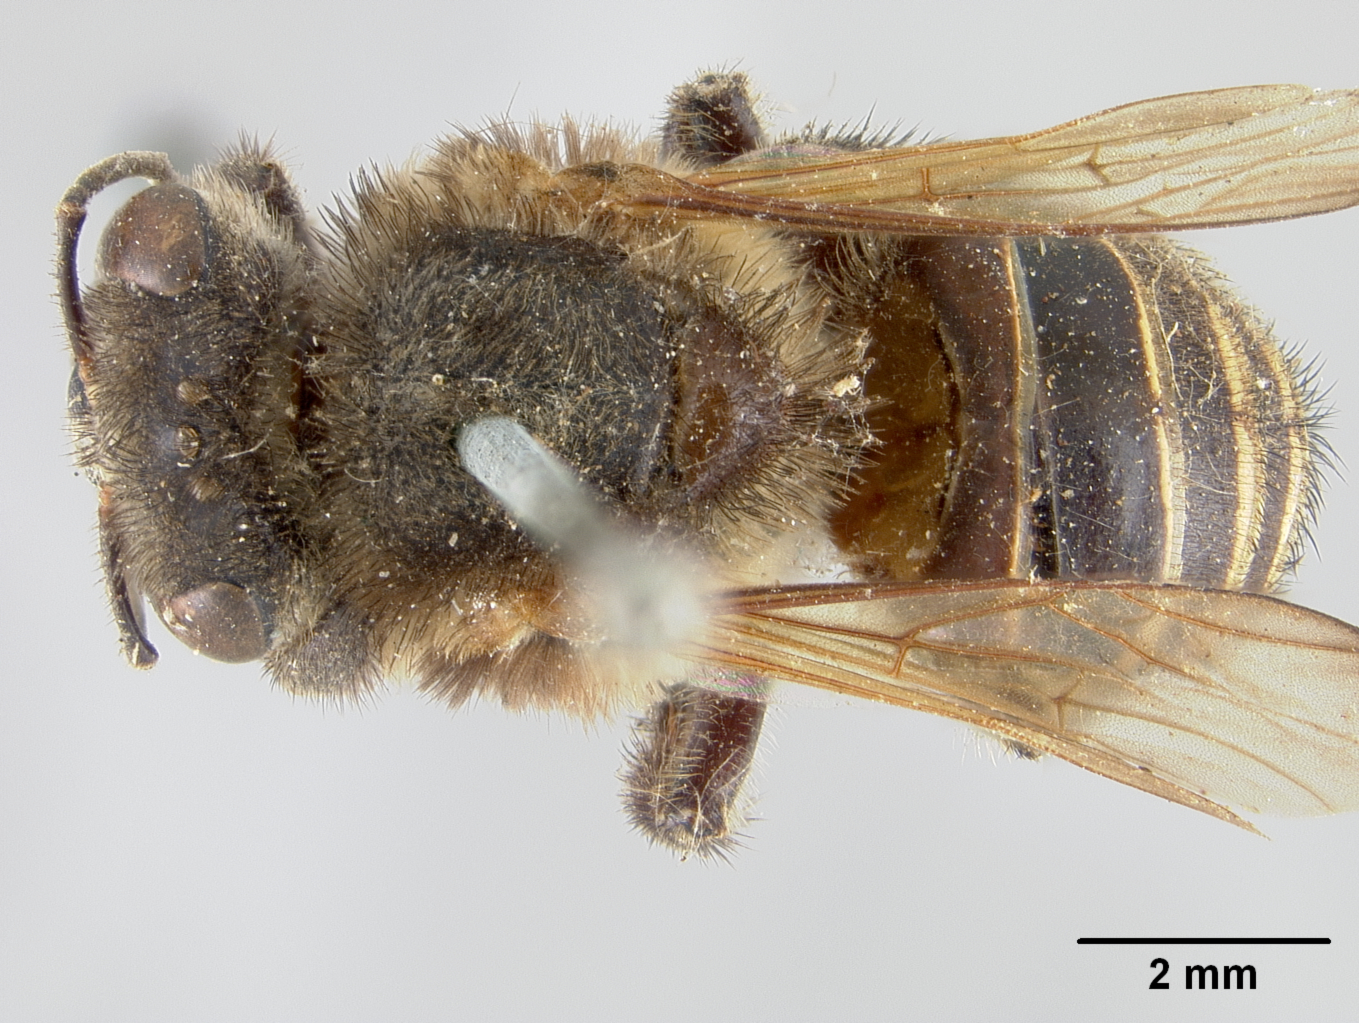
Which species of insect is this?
Melipona fasciata
